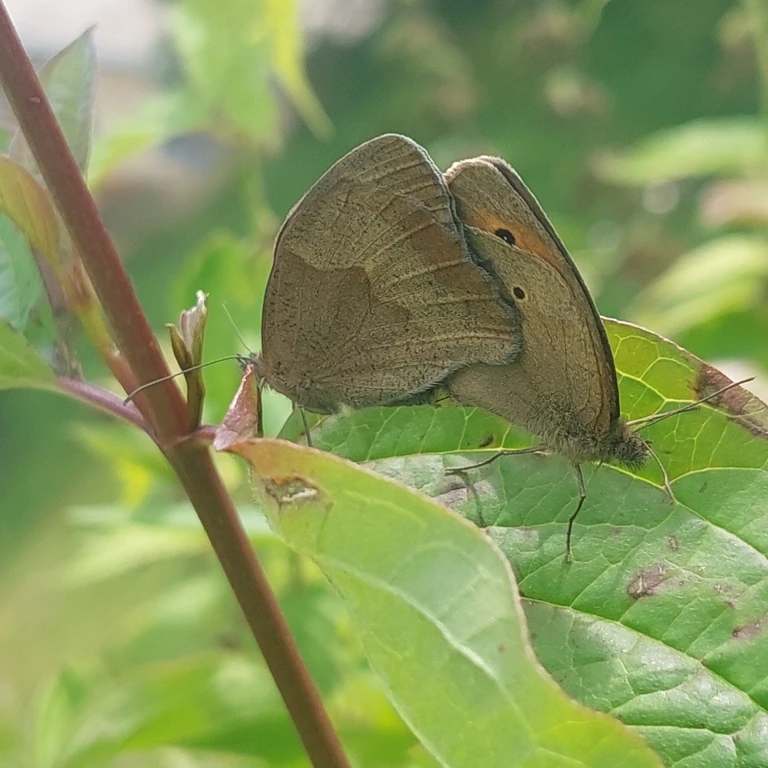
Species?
Maniola jurtina
